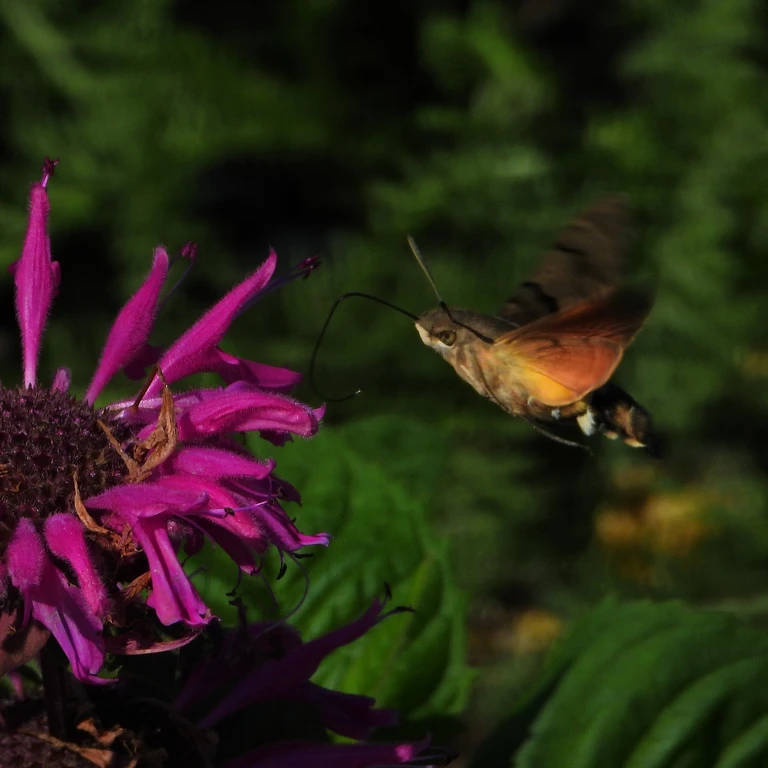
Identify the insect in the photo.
Macroglossum stellatarum
